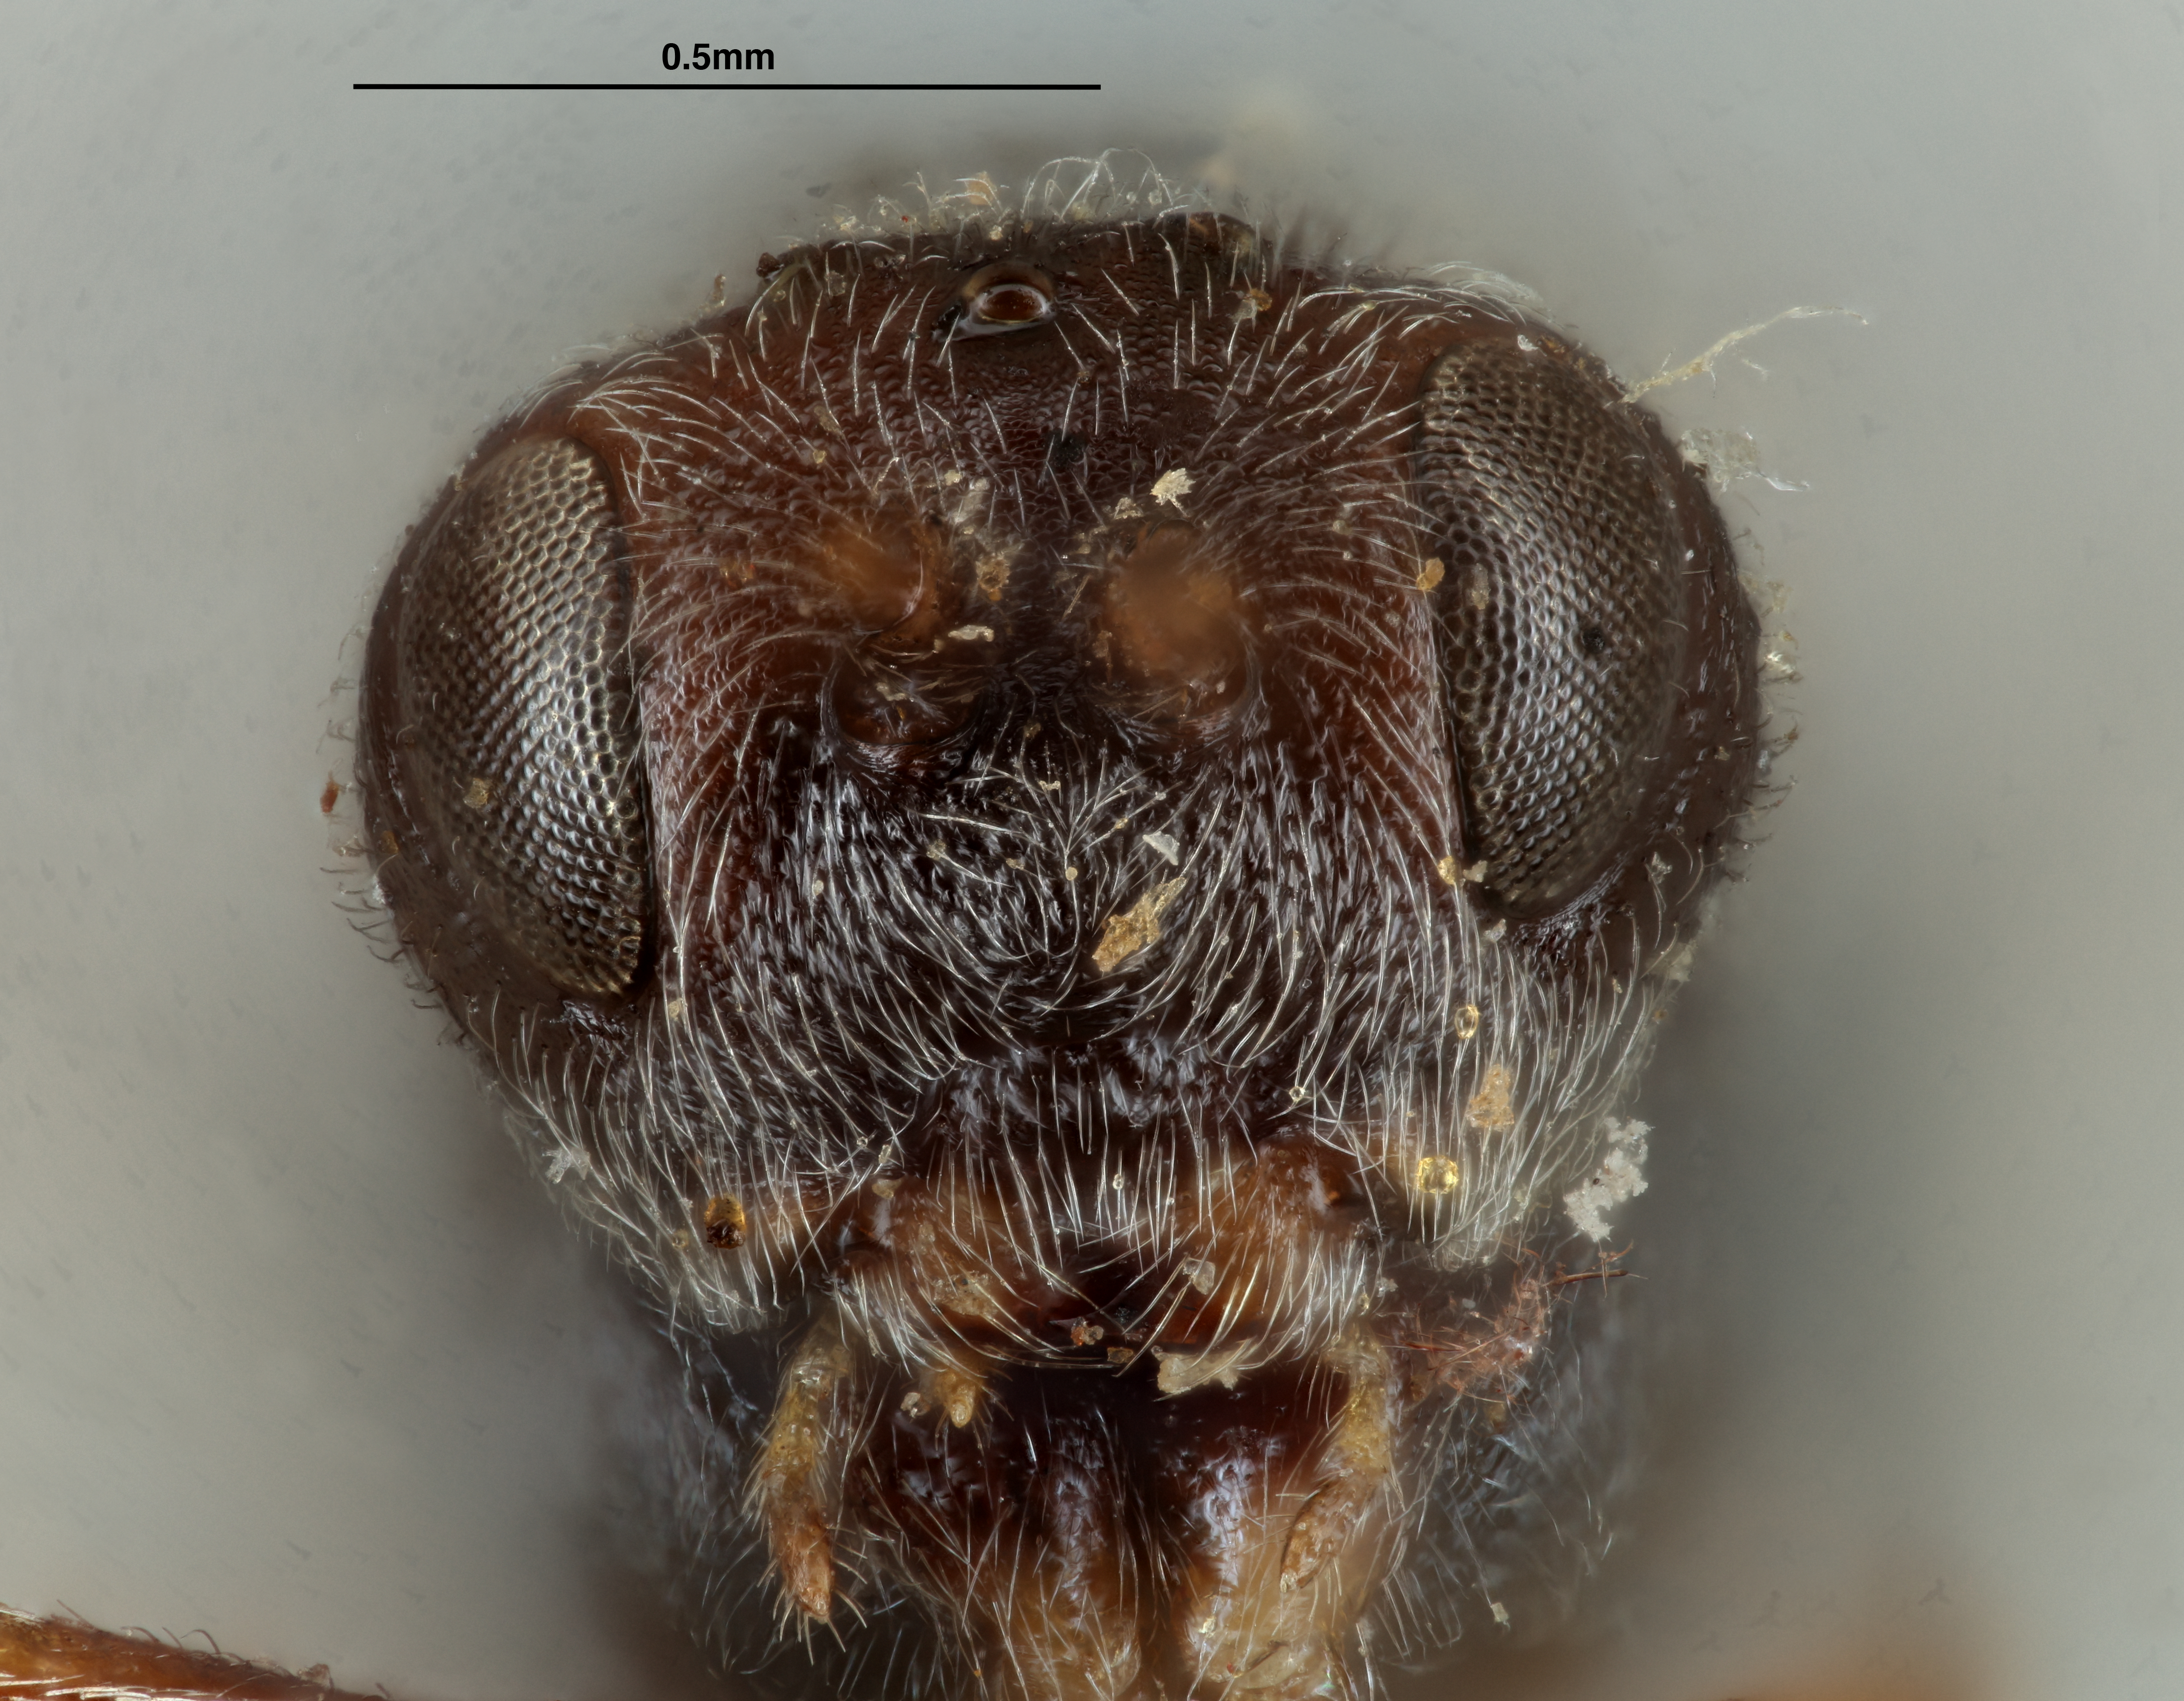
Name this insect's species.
Cynips nigricens
